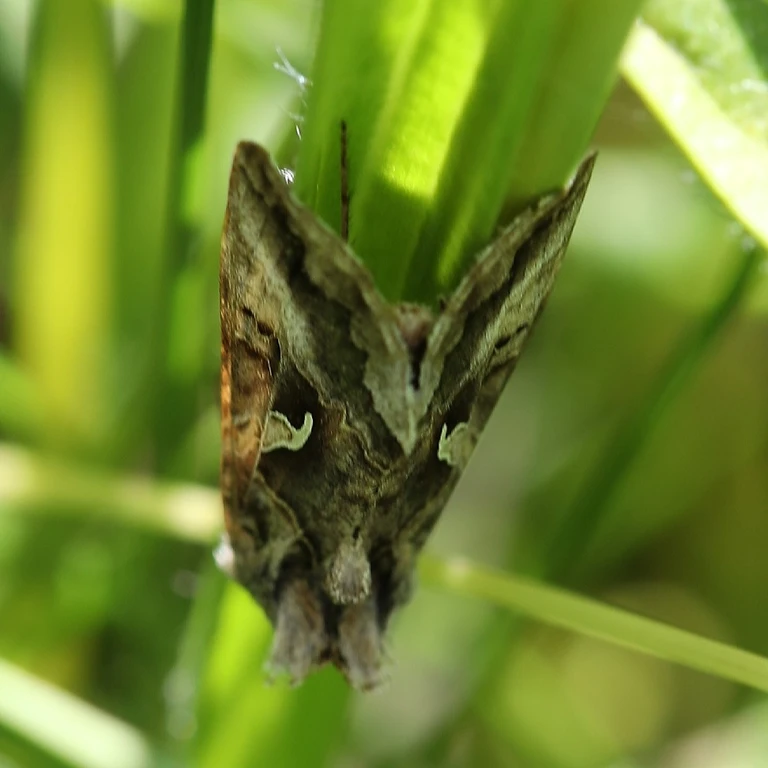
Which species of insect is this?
Autographa gamma
